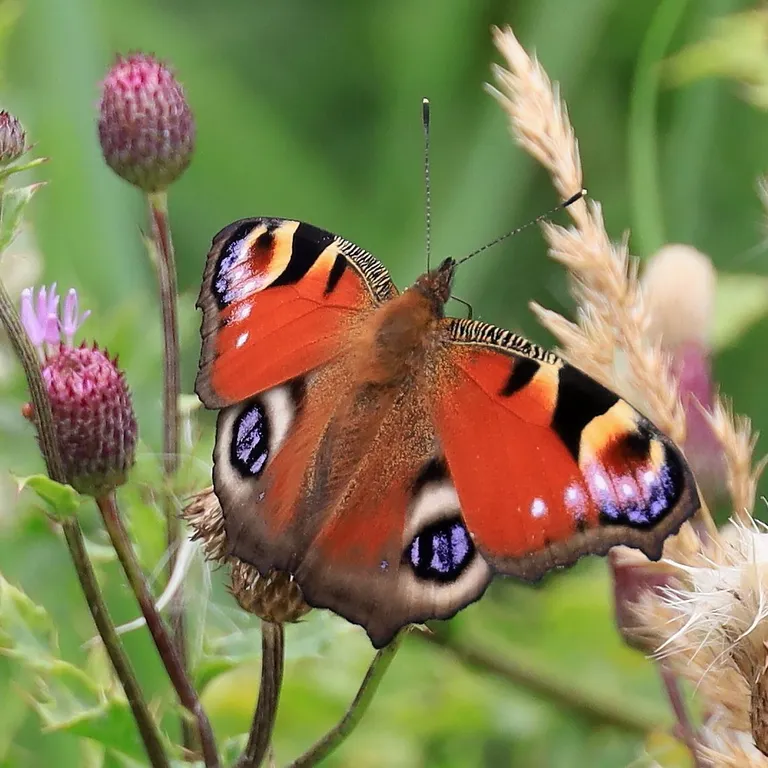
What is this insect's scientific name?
Aglais io
